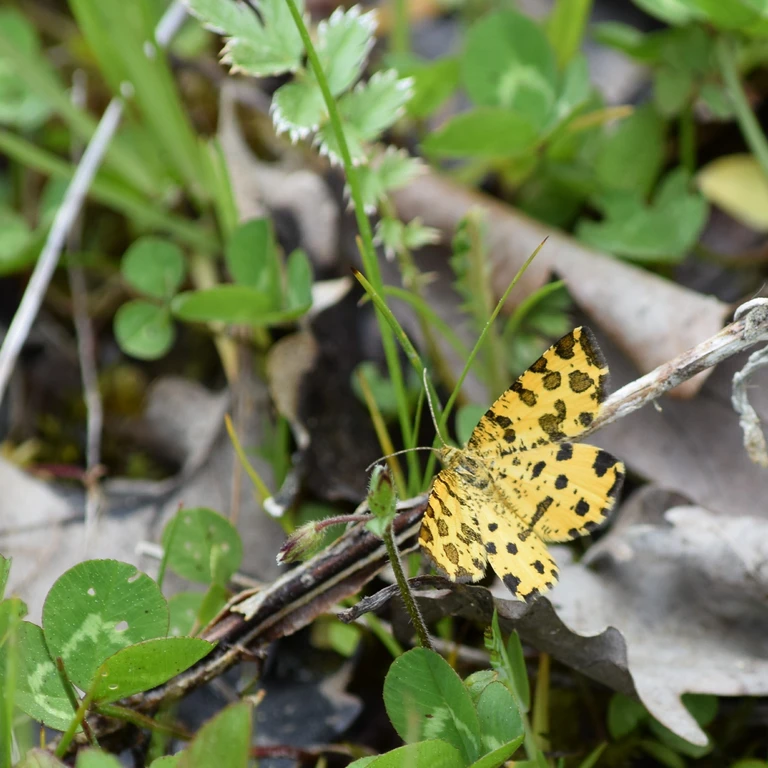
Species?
Pseudopanthera macularia
